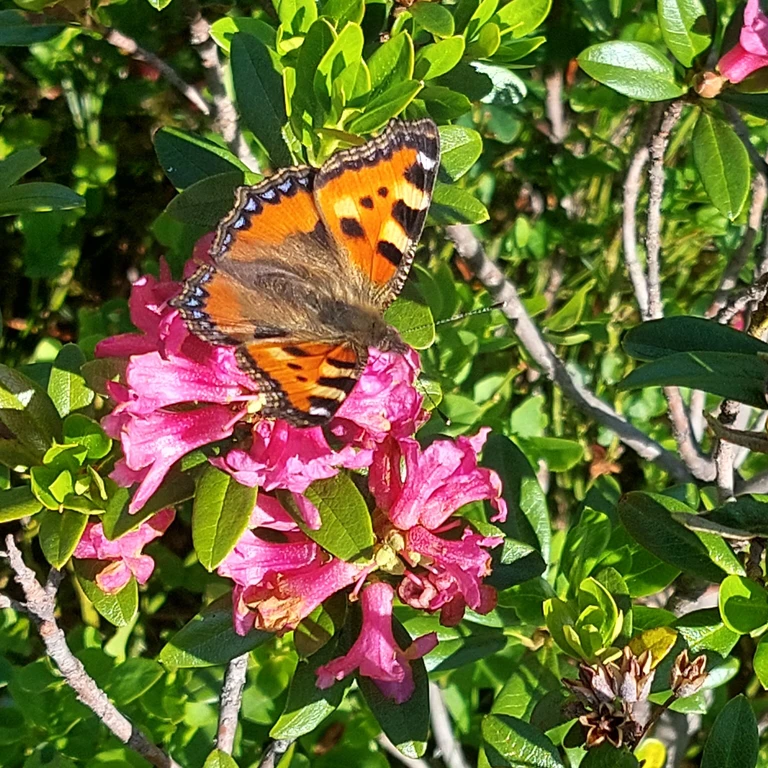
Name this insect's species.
Aglais urticae
